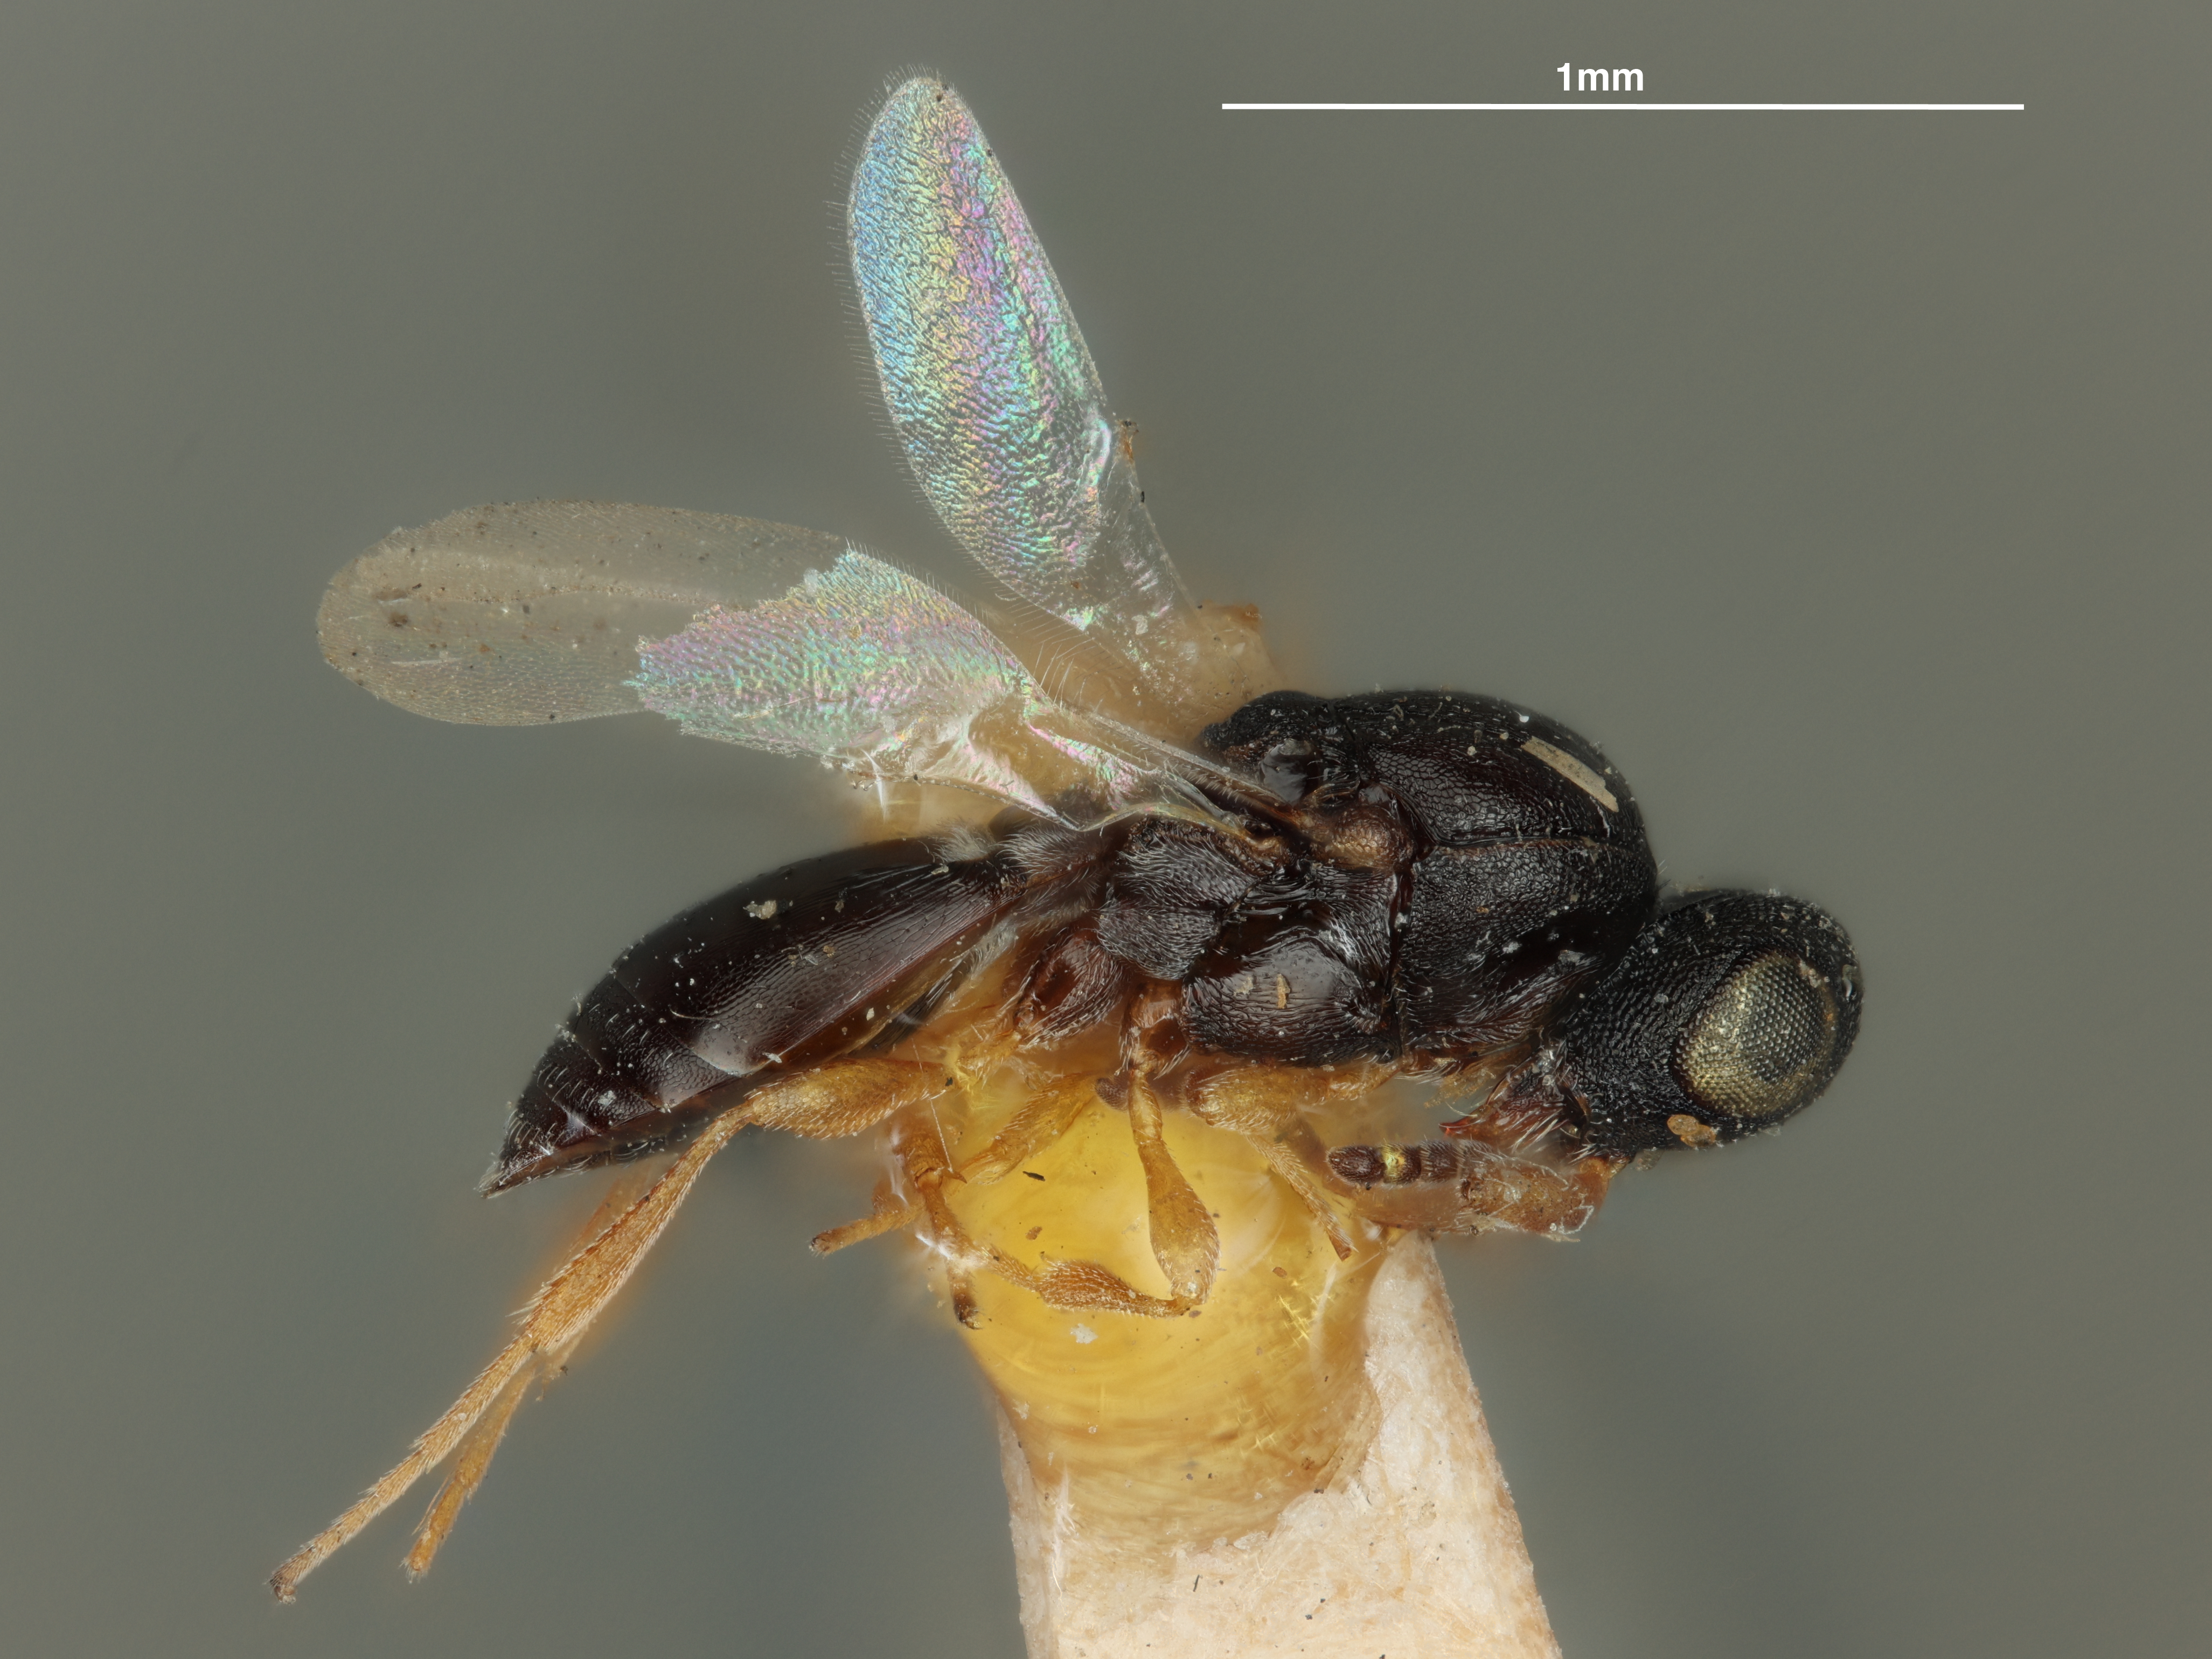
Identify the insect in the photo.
Acerota cecidomyiae
